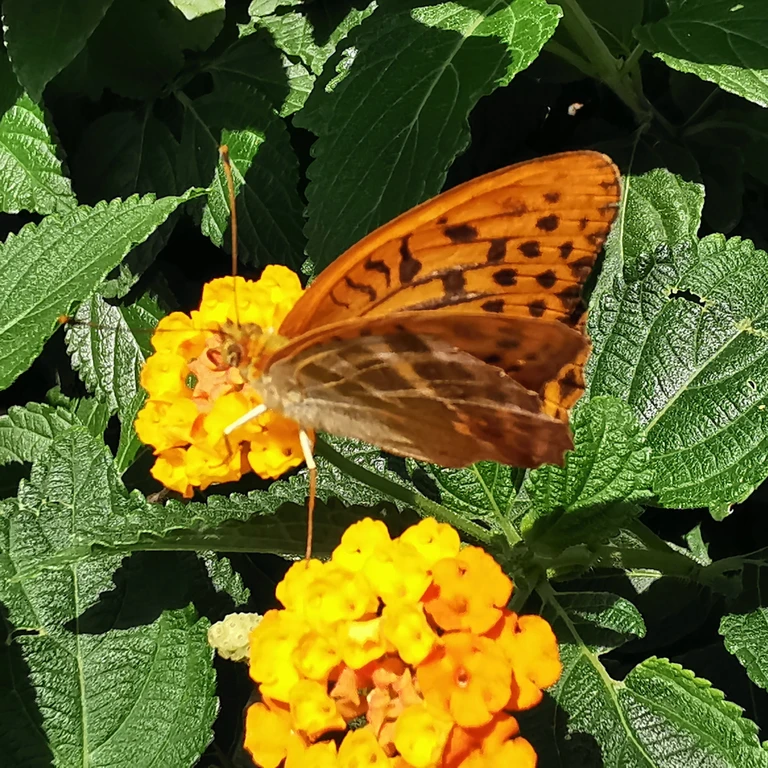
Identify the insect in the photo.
Argynnis paphia
